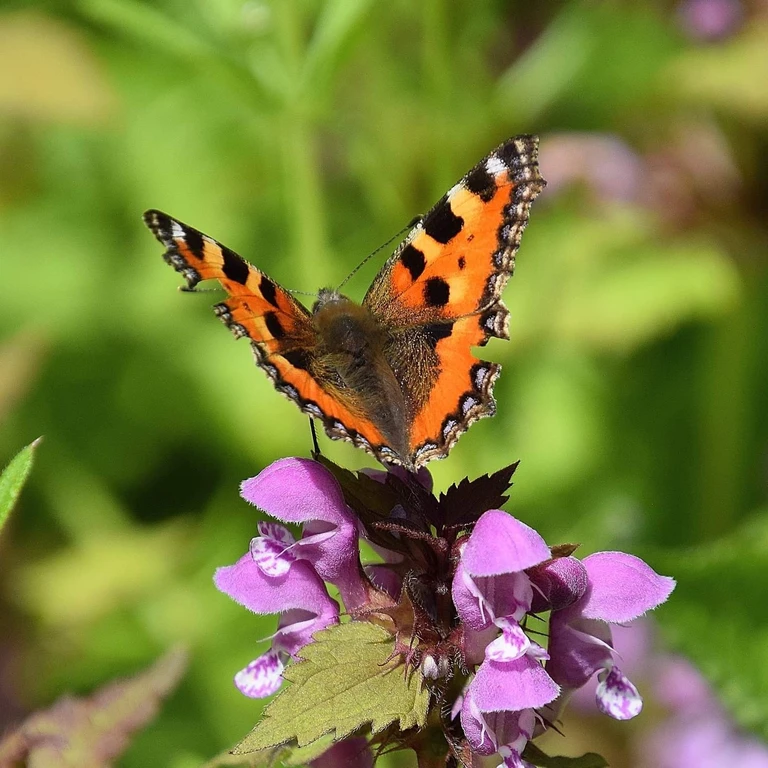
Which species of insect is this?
Aglais urticae
